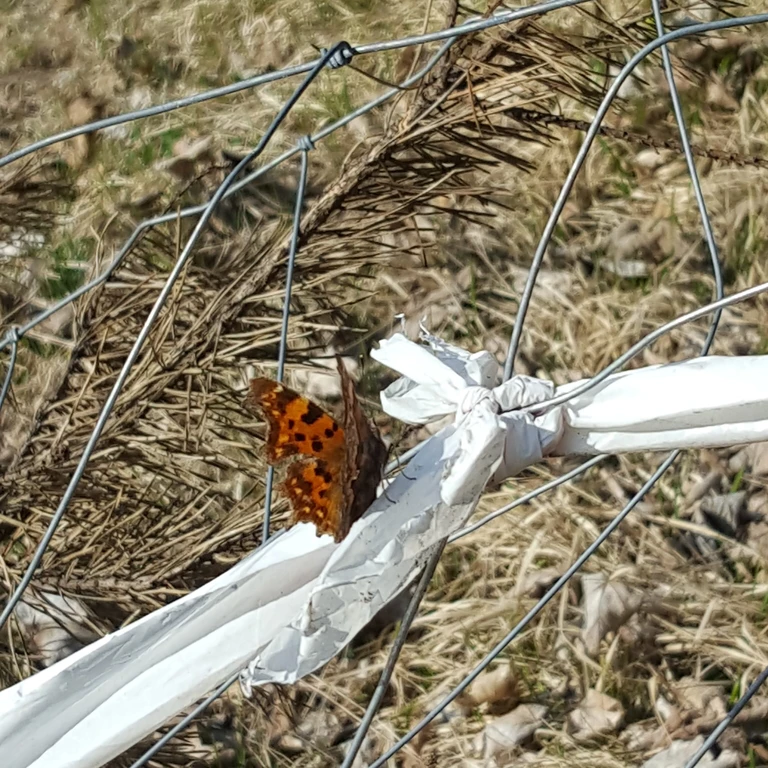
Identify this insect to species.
Polygonia c-album
